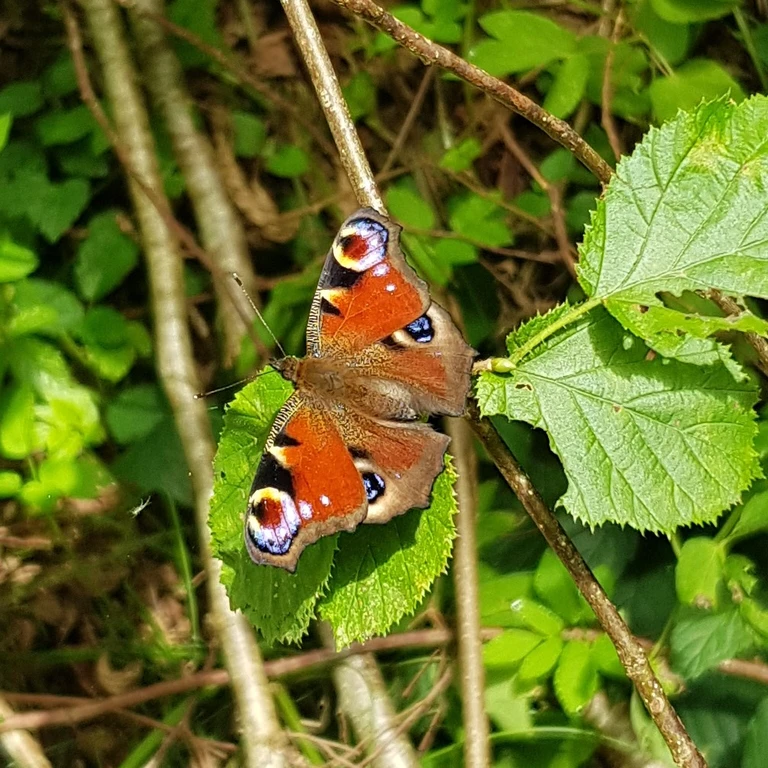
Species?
Aglais io
